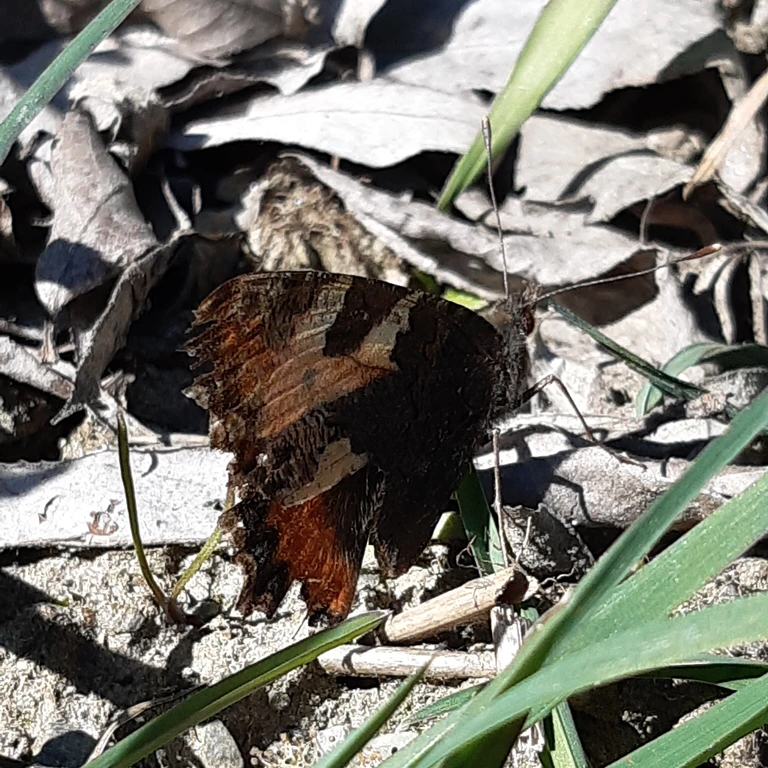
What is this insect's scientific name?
Aglais urticae
